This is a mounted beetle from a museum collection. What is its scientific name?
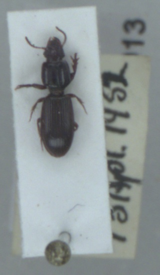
Clivina fossor
